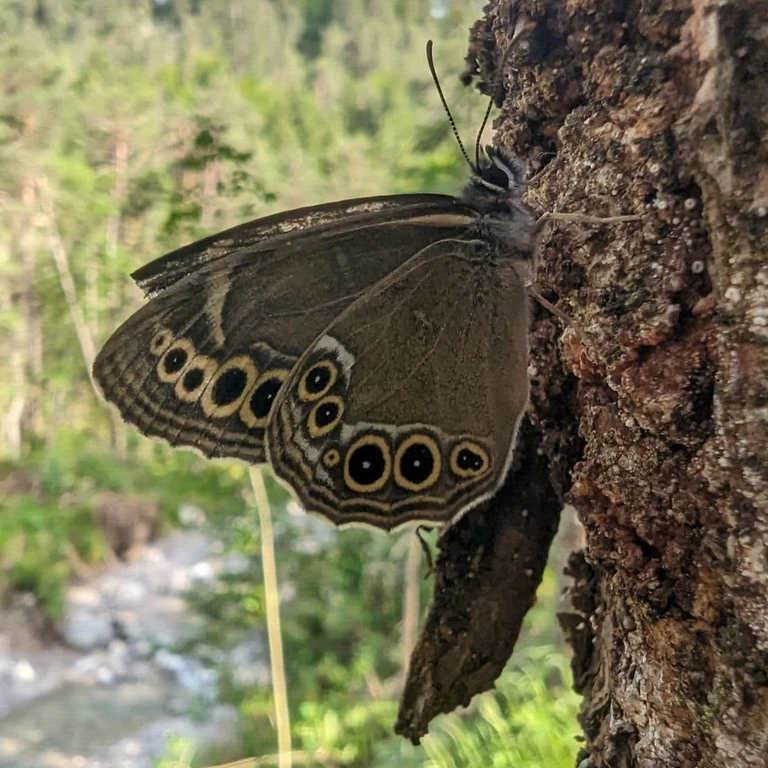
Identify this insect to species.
Lopinga achine (also Pararge achine)
